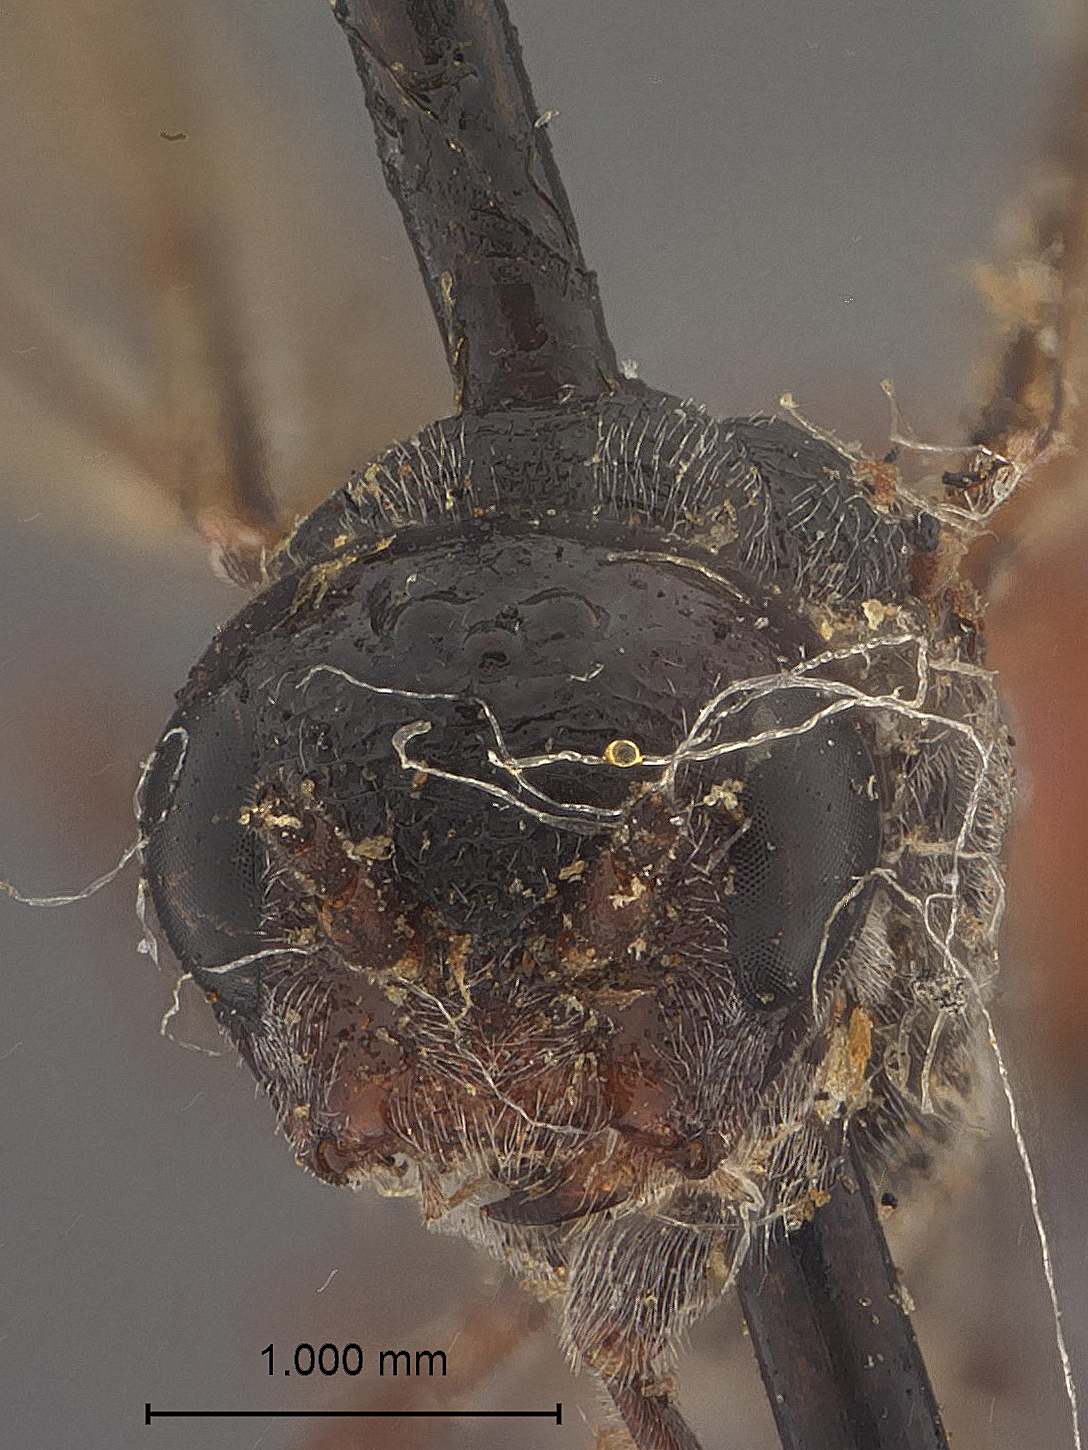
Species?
Pammegischia xiphydriae
